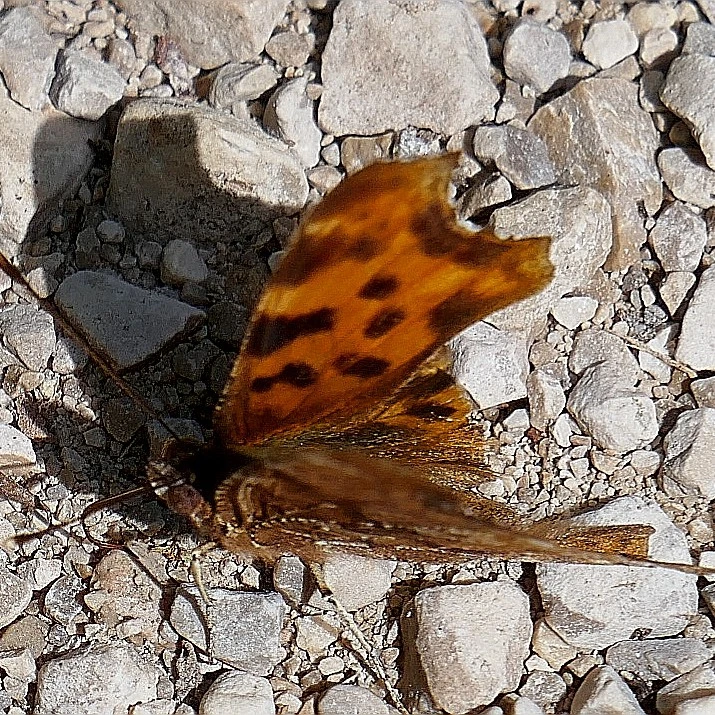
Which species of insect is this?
Polygonia c-album
